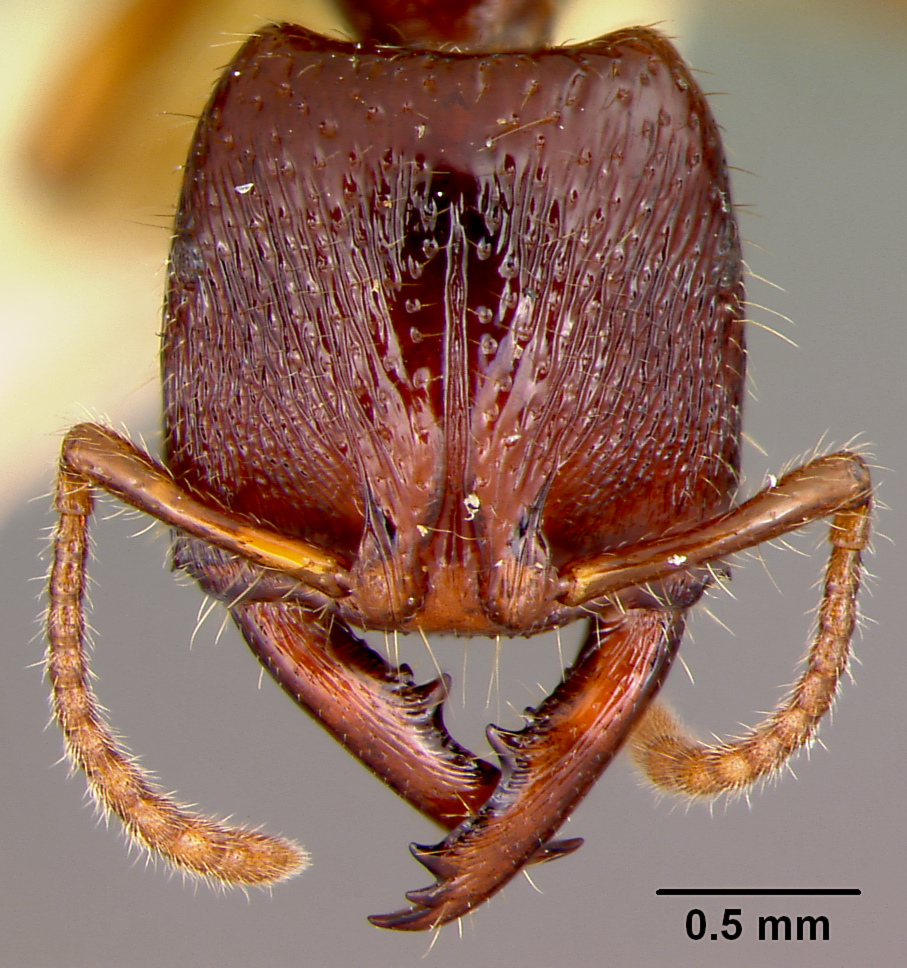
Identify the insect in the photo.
Amblyopone australis
